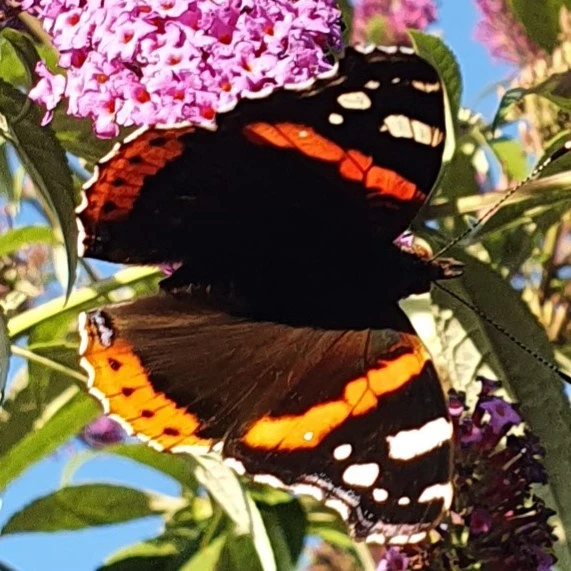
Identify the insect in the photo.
Vanessa atalanta
